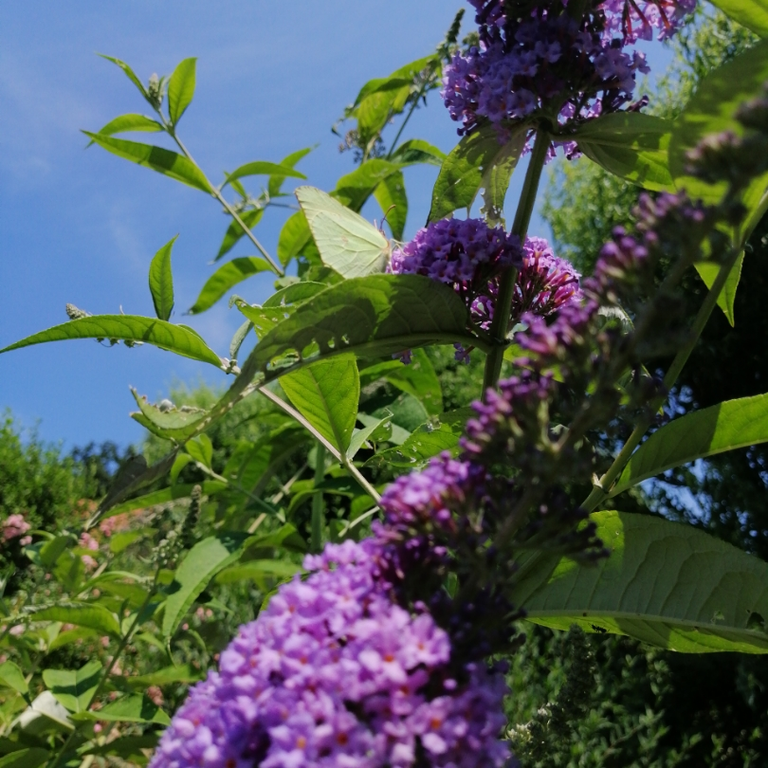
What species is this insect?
Gonepteryx rhamni
